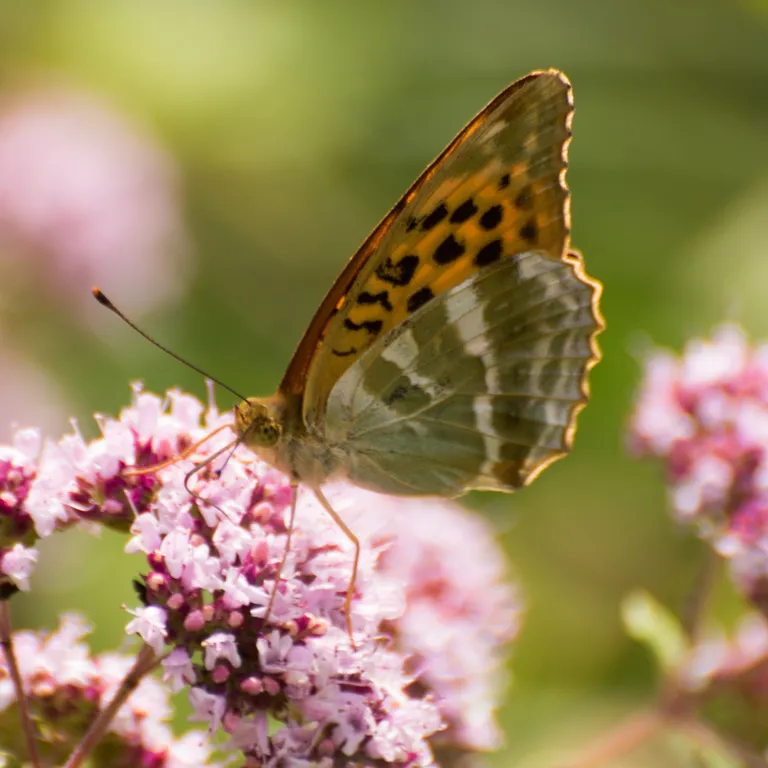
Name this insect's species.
Argynnis paphia
